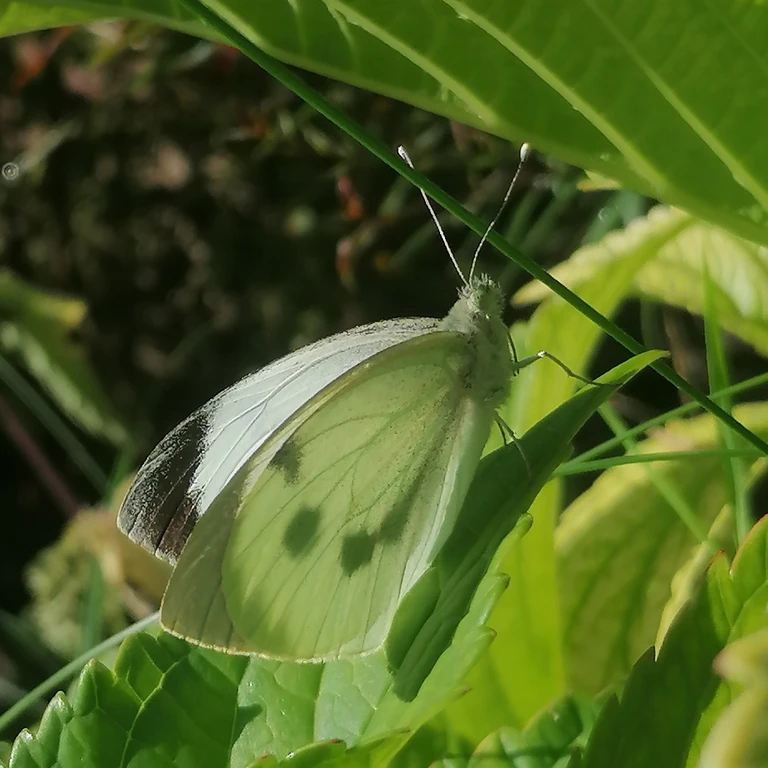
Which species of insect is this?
Pieris brassicae
